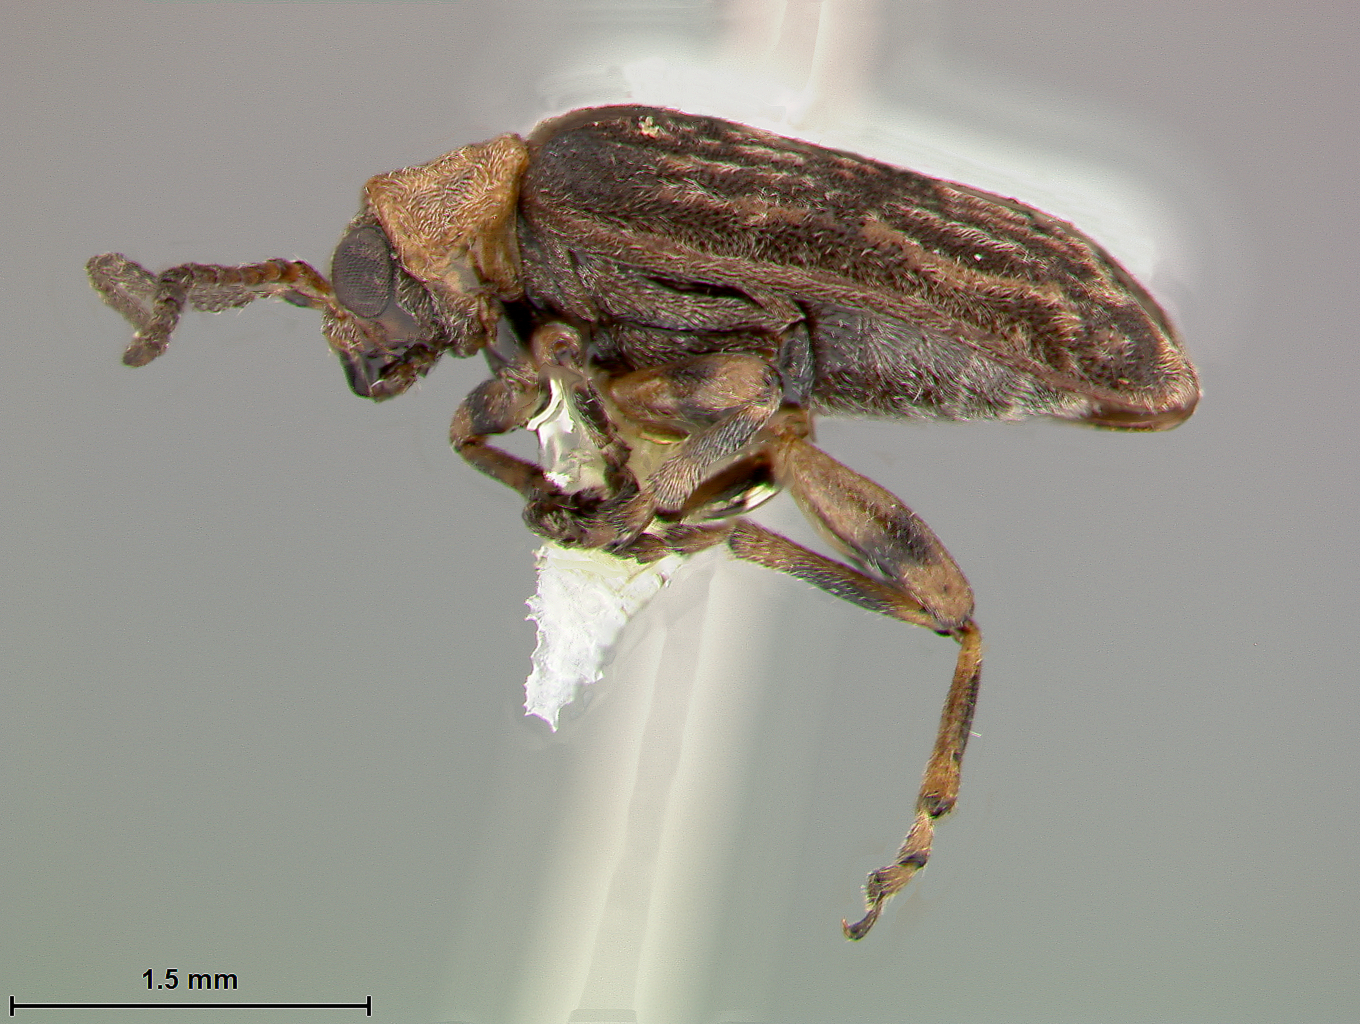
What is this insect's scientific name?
Galerucella decemvittata
